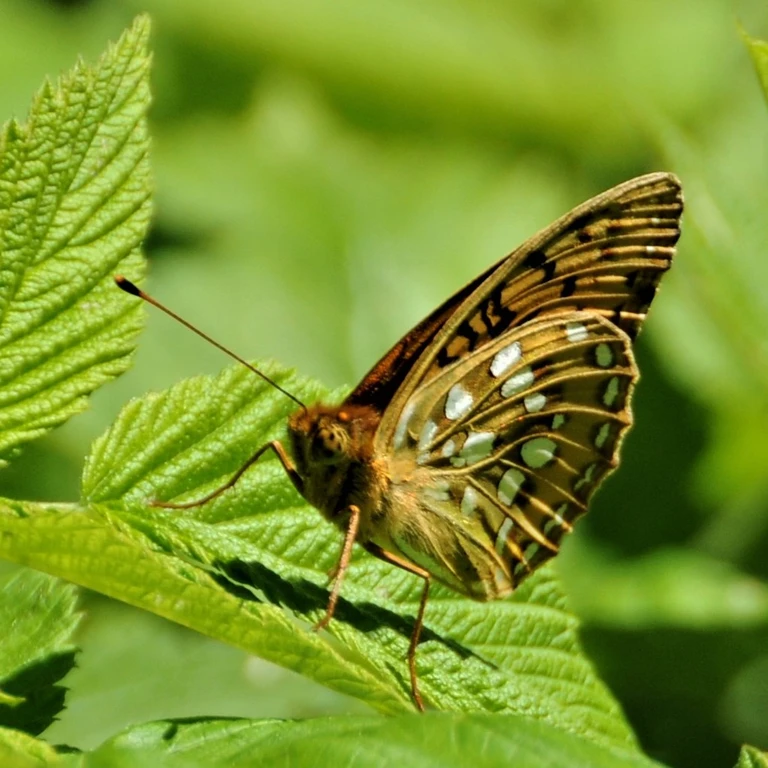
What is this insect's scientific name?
Speyeria aglaja
